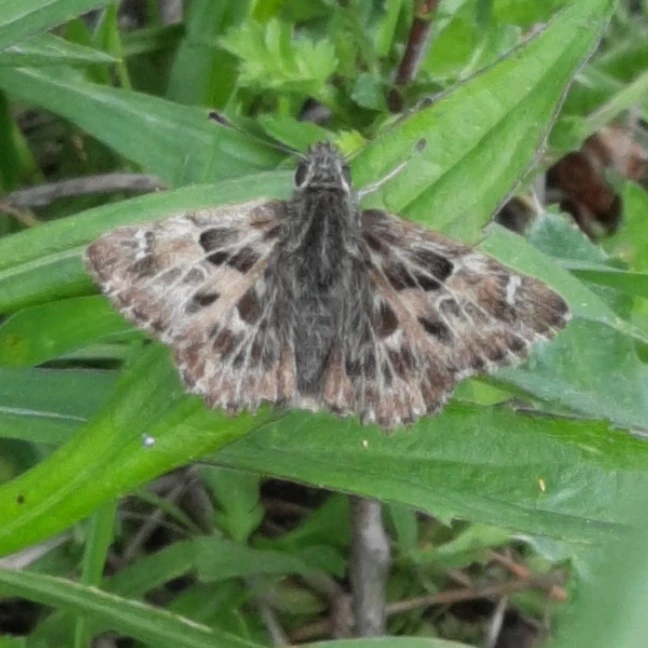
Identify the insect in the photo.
Carcharodus alceae
